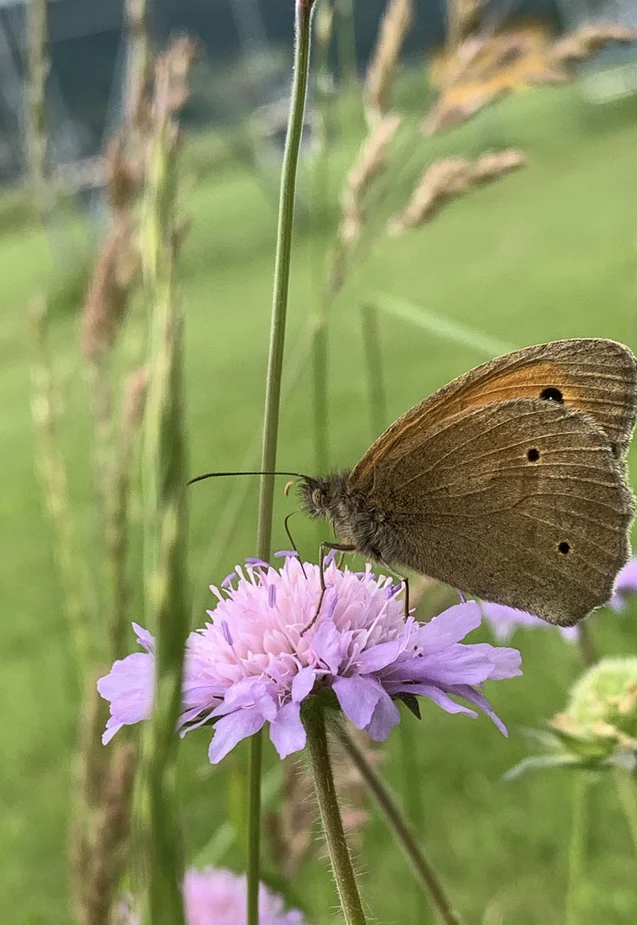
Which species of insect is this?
Maniola jurtina
